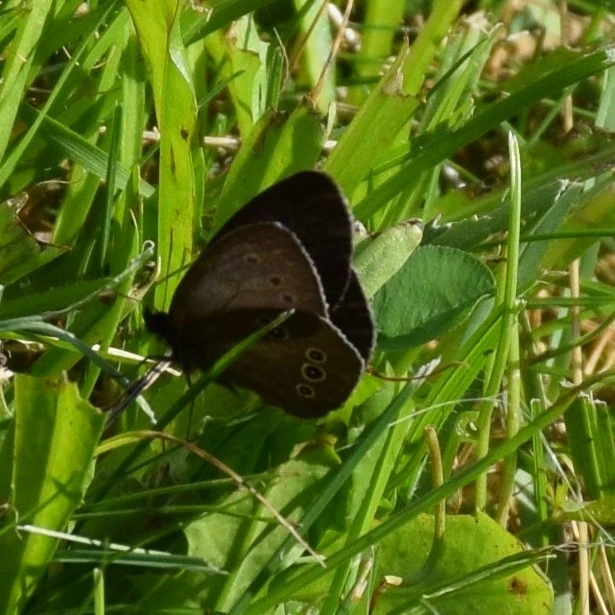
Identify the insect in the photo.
Aphantopus hyperantus
